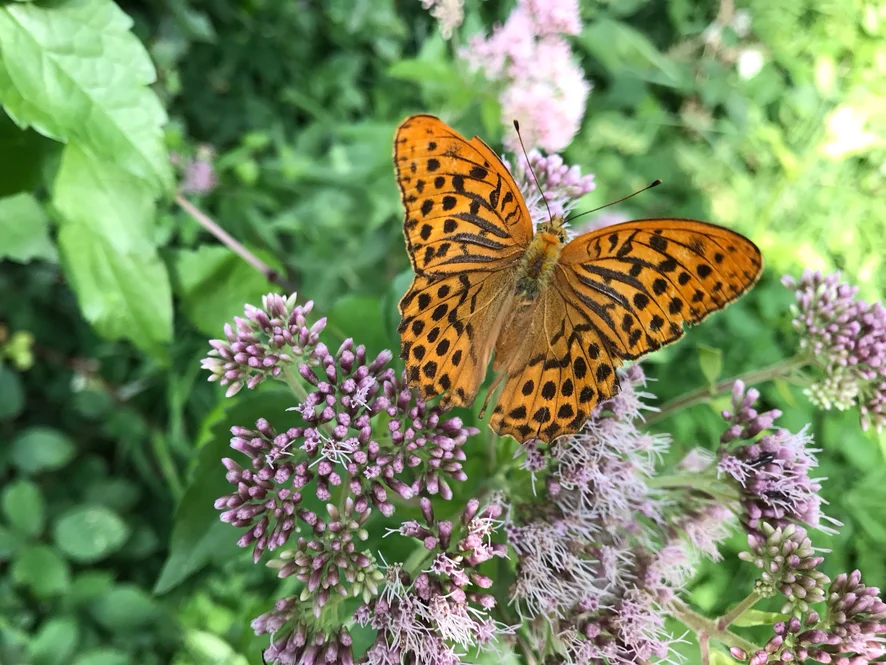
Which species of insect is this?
Argynnis paphia
